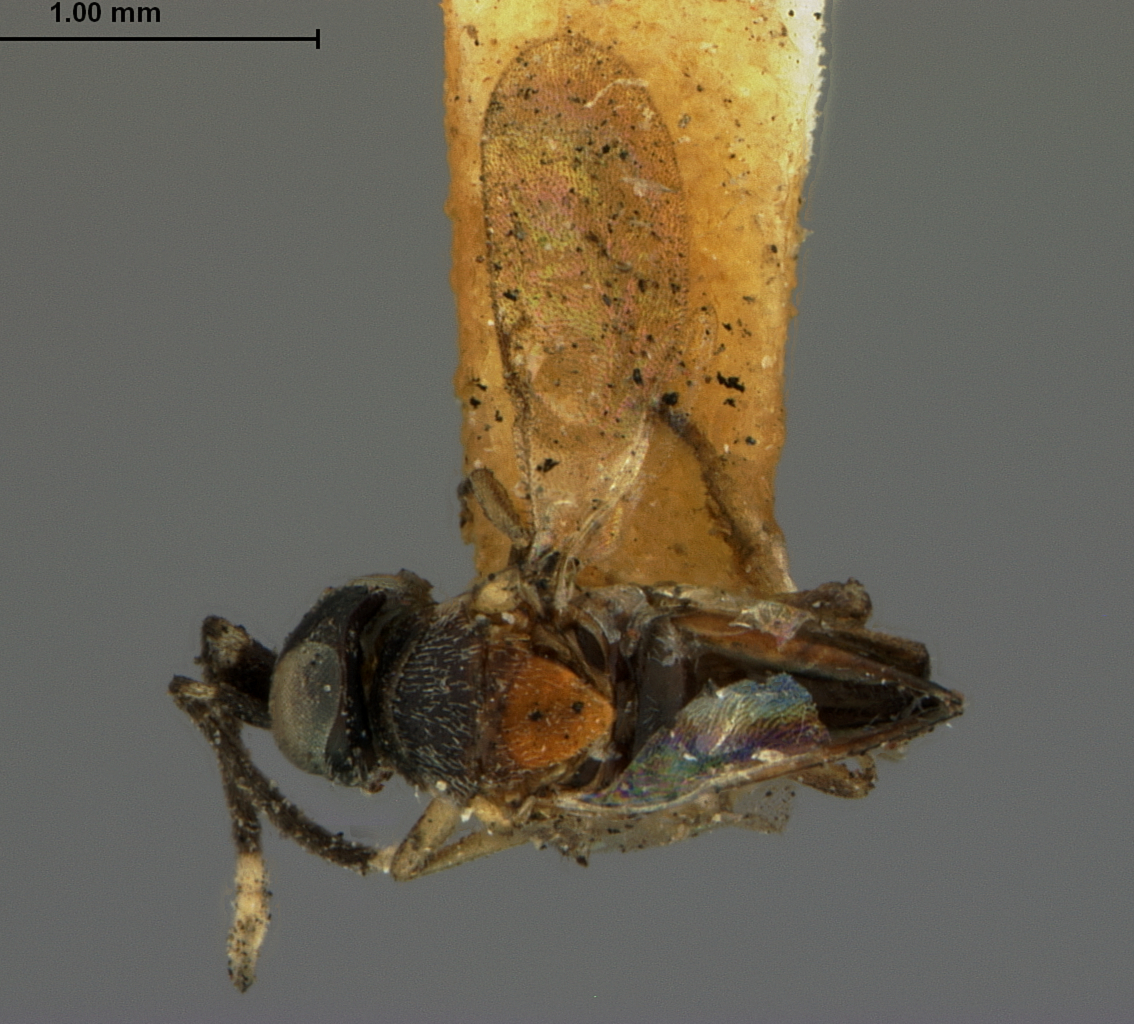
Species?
Dinocarsis thyridopterygis
